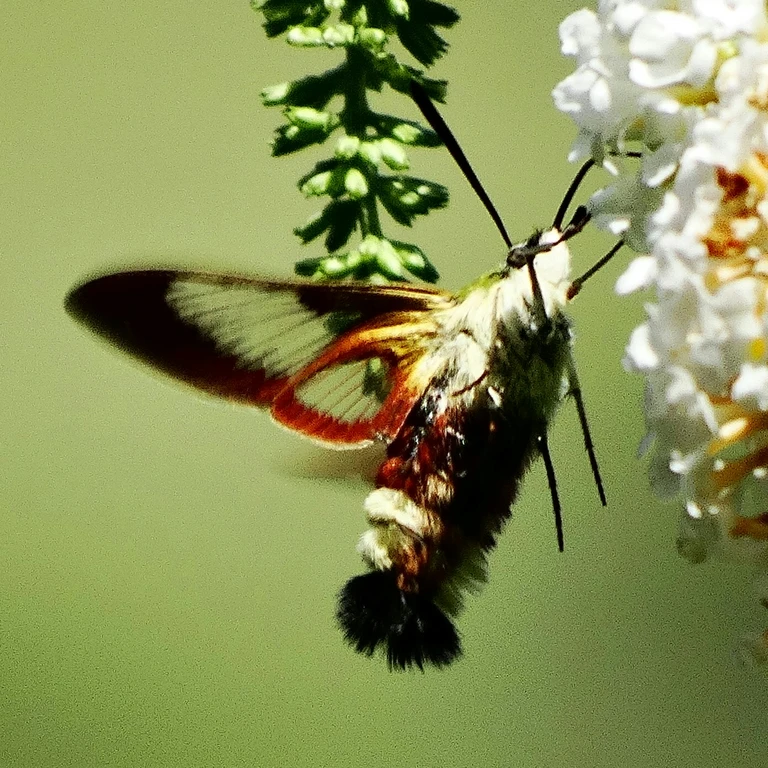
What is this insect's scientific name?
Hemaris fuciformis
